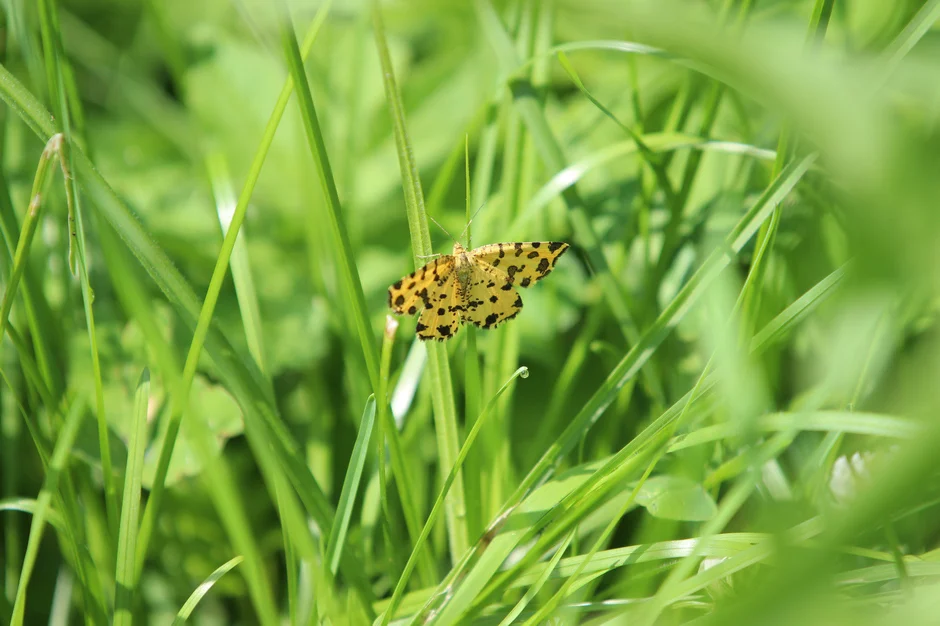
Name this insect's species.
Pseudopanthera macularia
